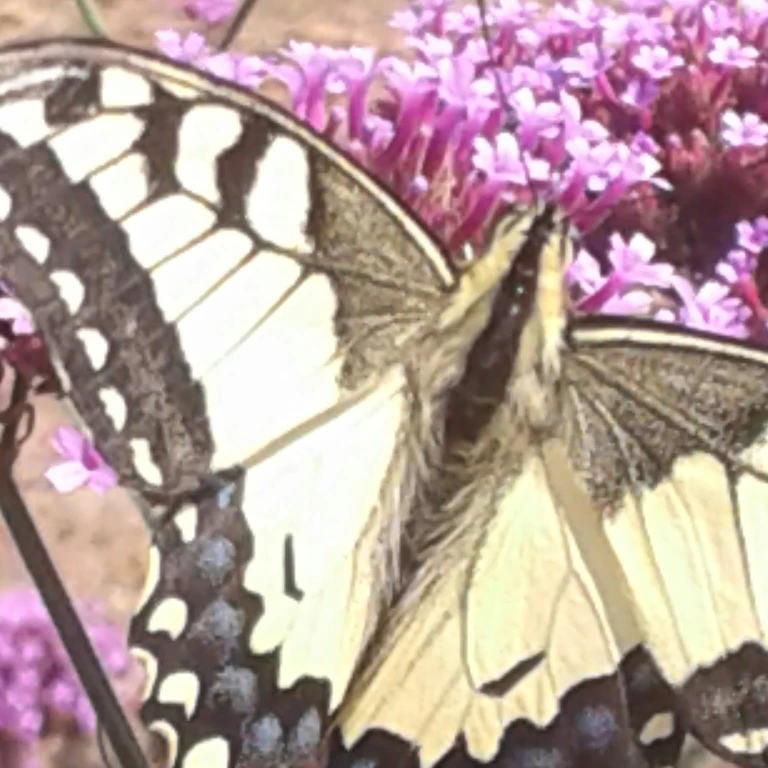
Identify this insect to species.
Papilio machaon
